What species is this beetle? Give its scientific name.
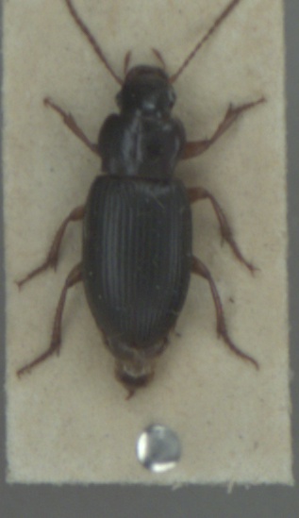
Ophonus rufibarbis
